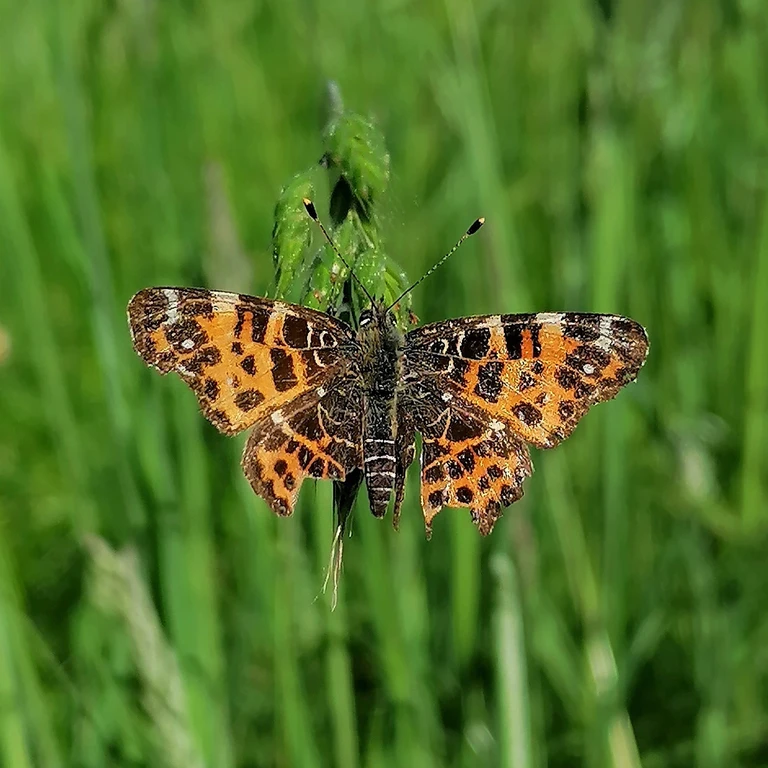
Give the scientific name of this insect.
Araschnia levana
